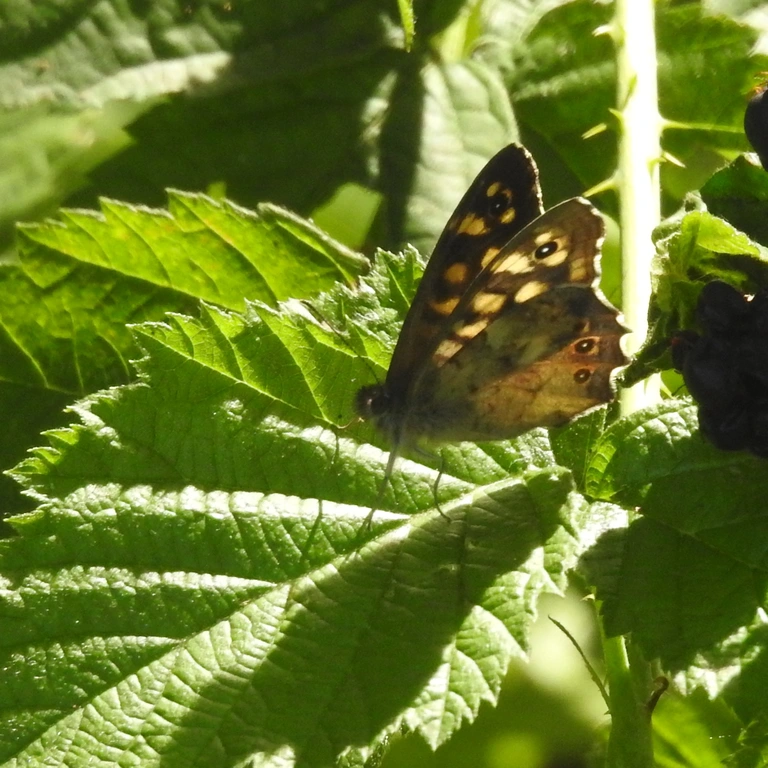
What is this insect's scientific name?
Pararge aegeria
